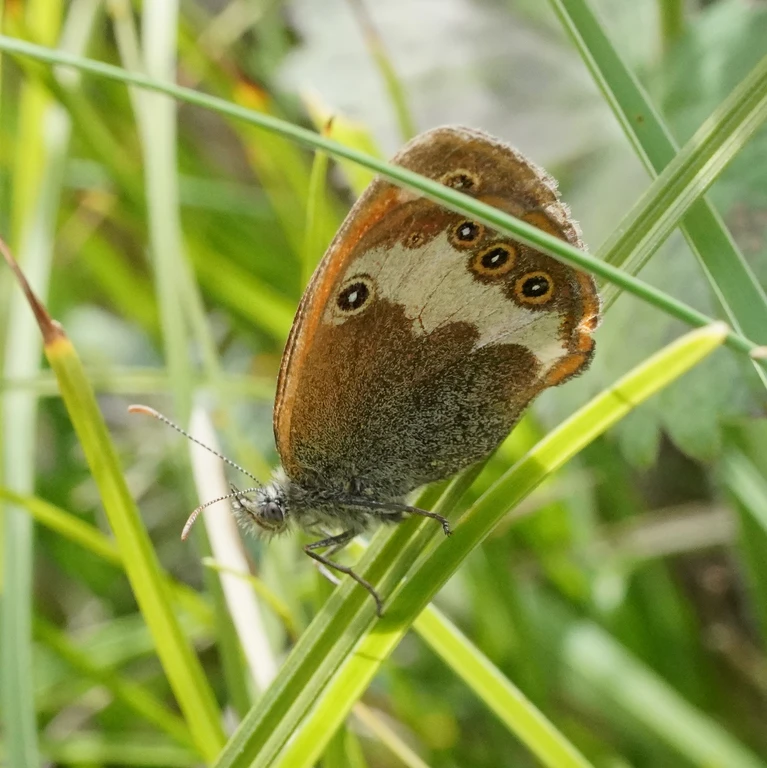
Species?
Coenonympha arcania
